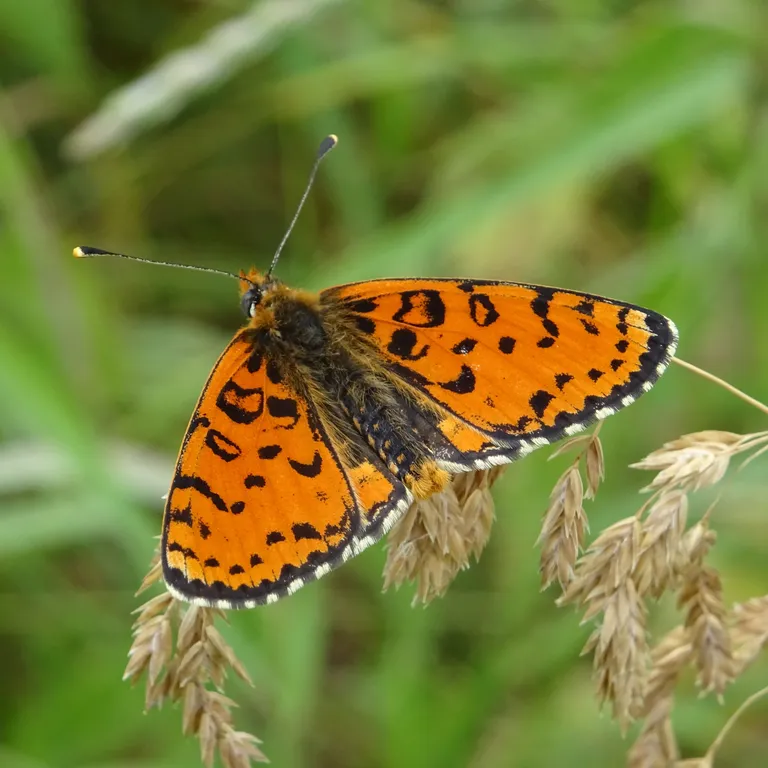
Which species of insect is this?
Melitaea didyma
